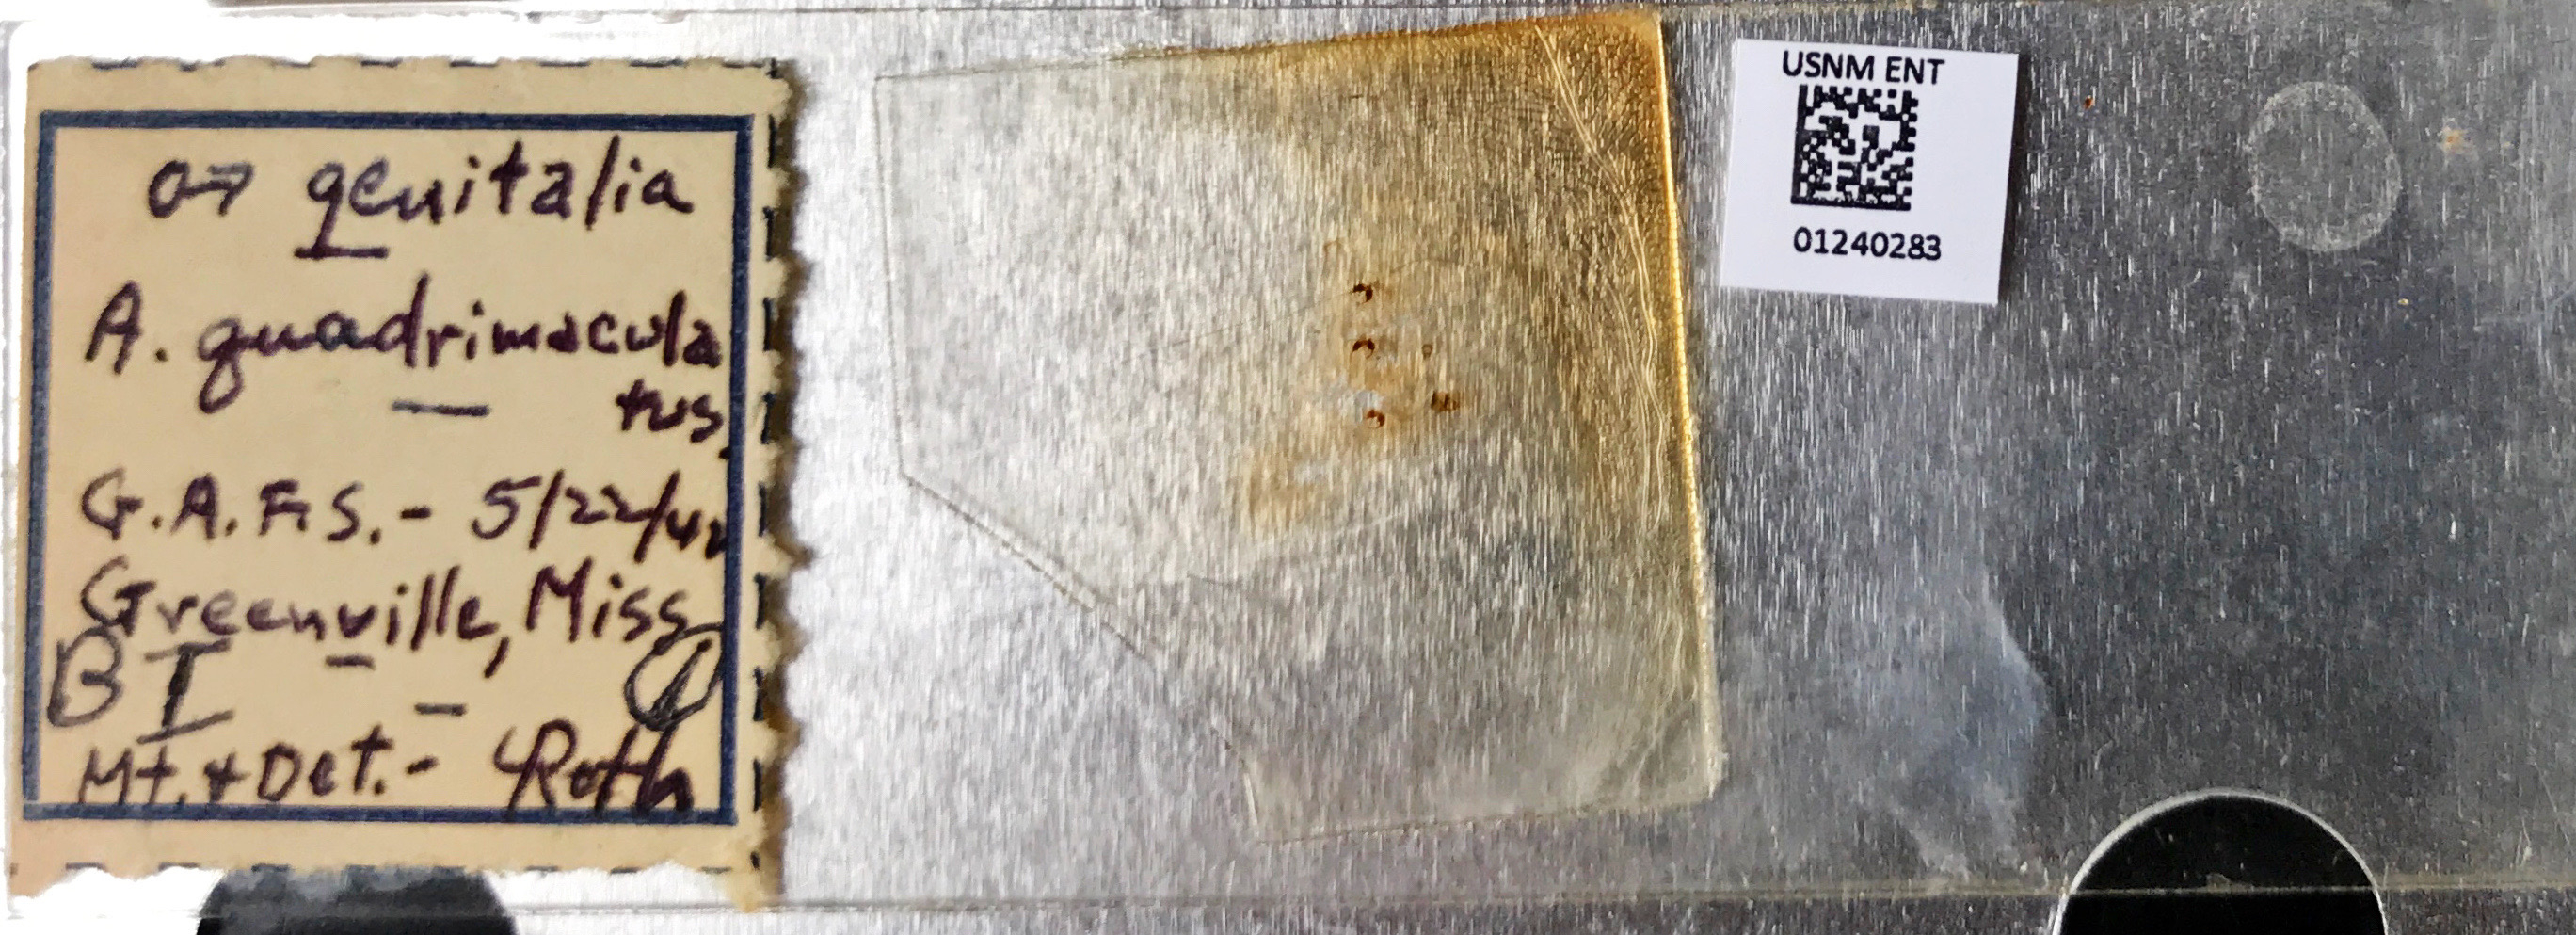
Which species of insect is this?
Culex hayashi
